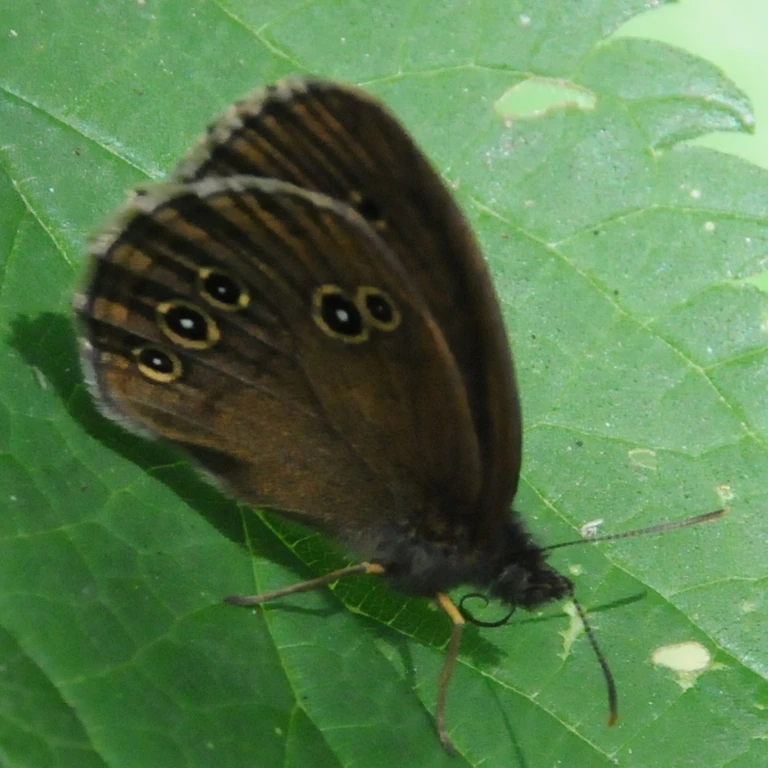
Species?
Aphantopus hyperantus
